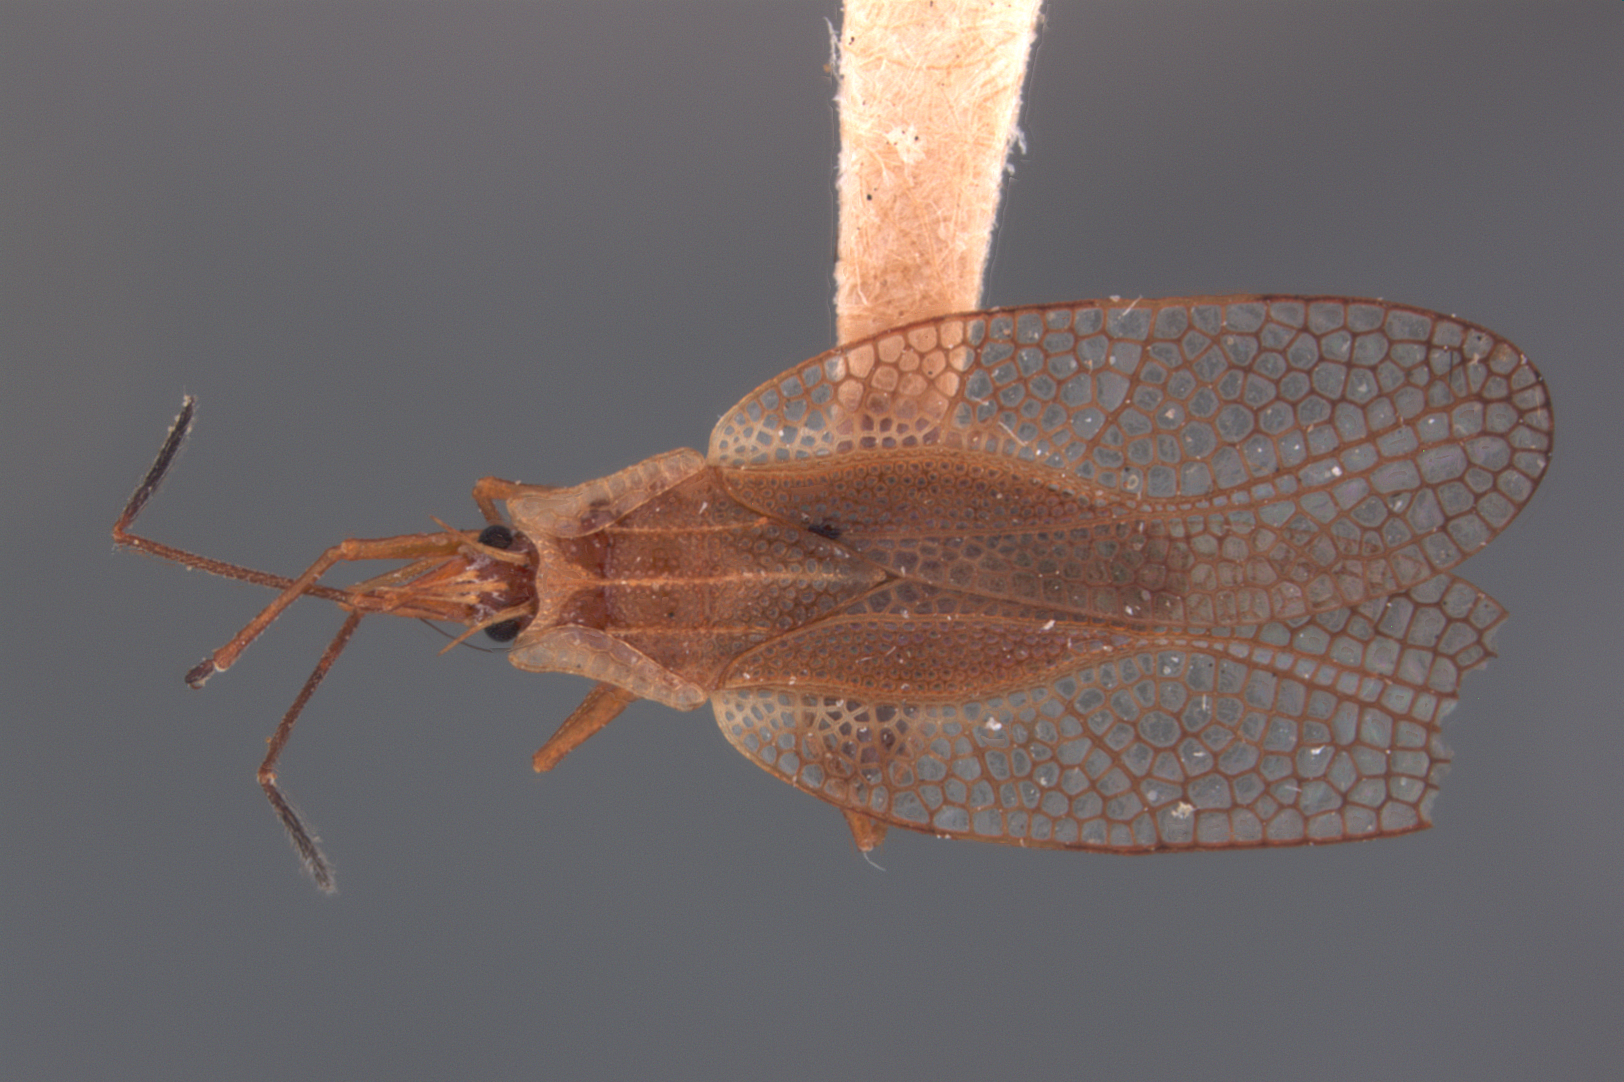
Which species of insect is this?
Leptodictya luculenta
